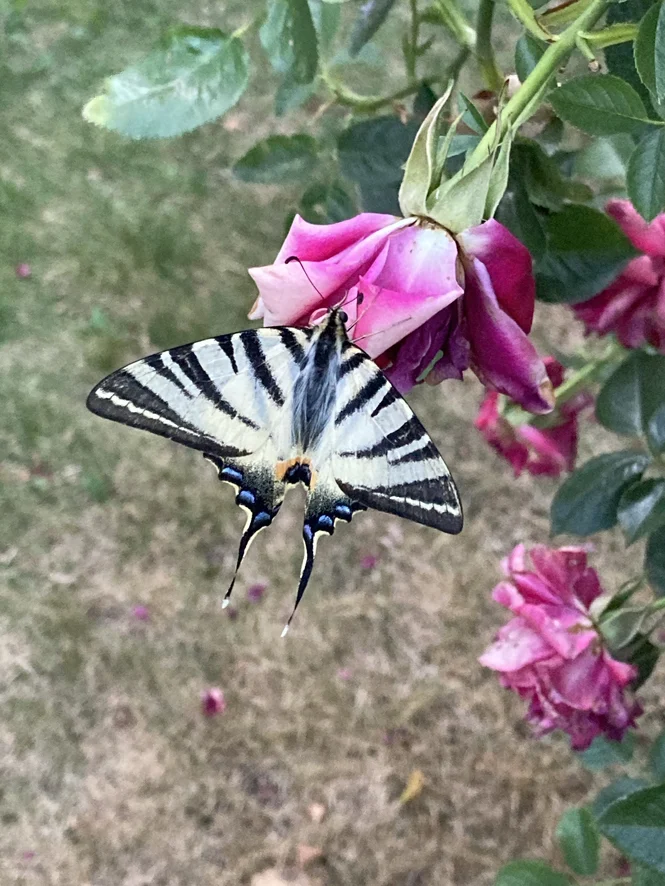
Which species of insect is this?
Iphiclides podalirius
